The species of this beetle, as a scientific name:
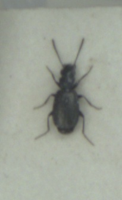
Syntomus foveatus
